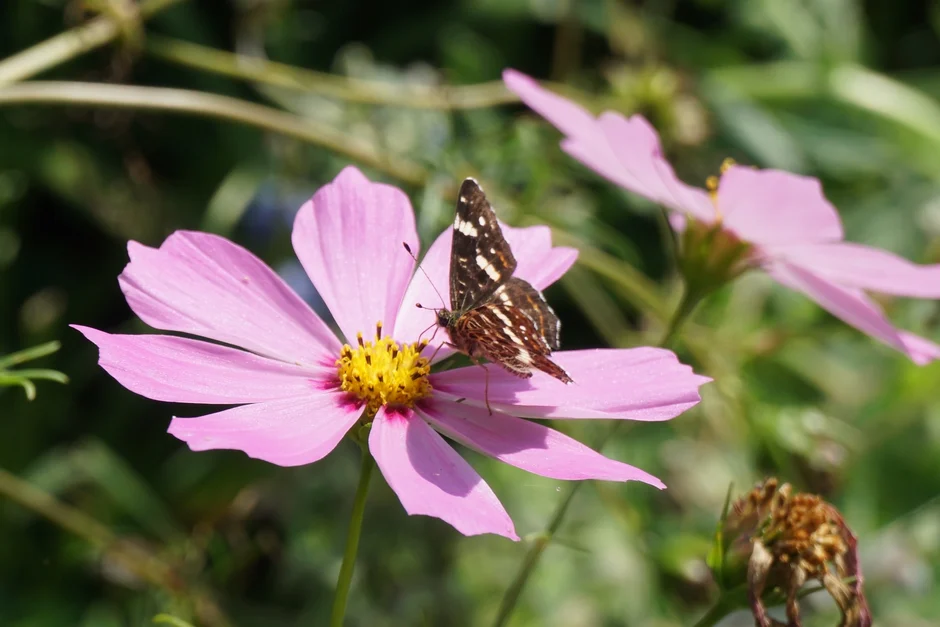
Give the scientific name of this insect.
Araschnia levana
